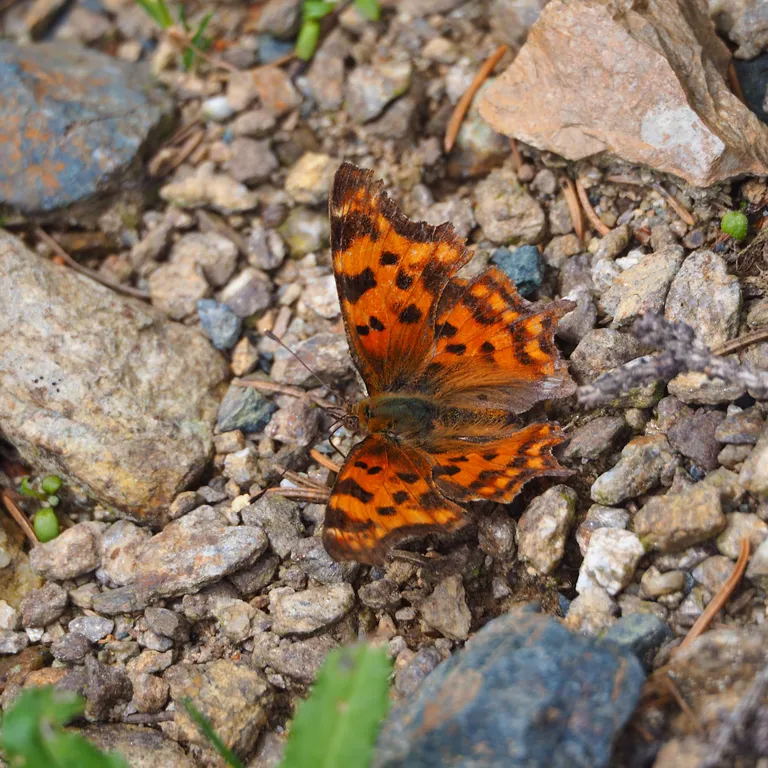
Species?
Polygonia c-album
